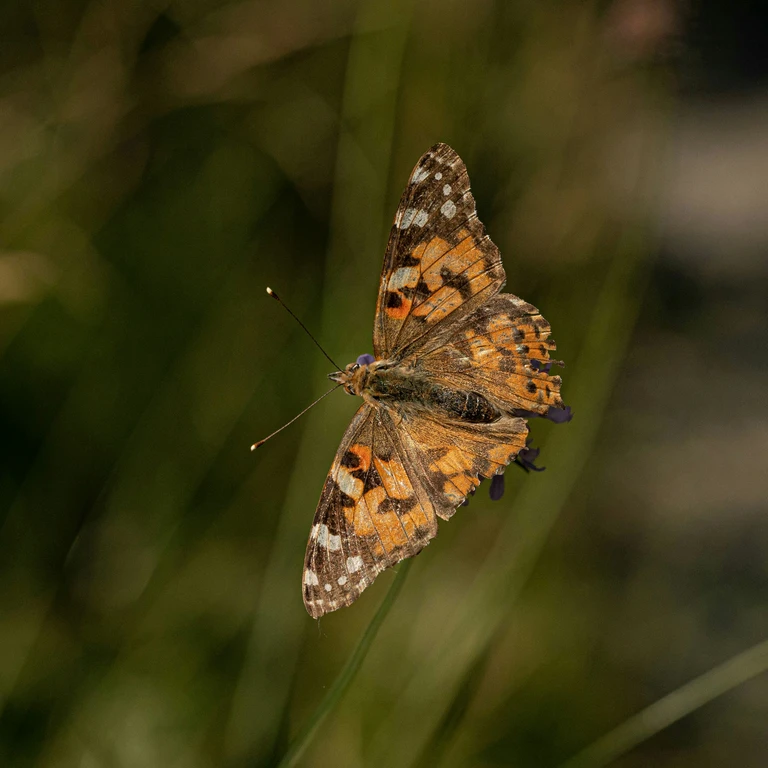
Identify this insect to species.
Vanessa cardui
